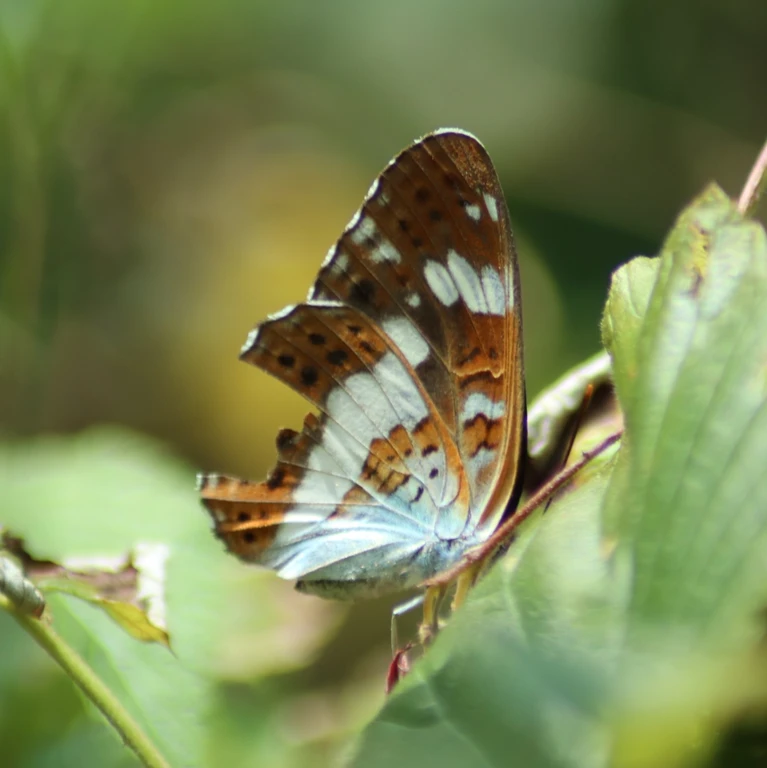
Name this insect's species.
Limenitis camilla (also Ladoga camilla)
